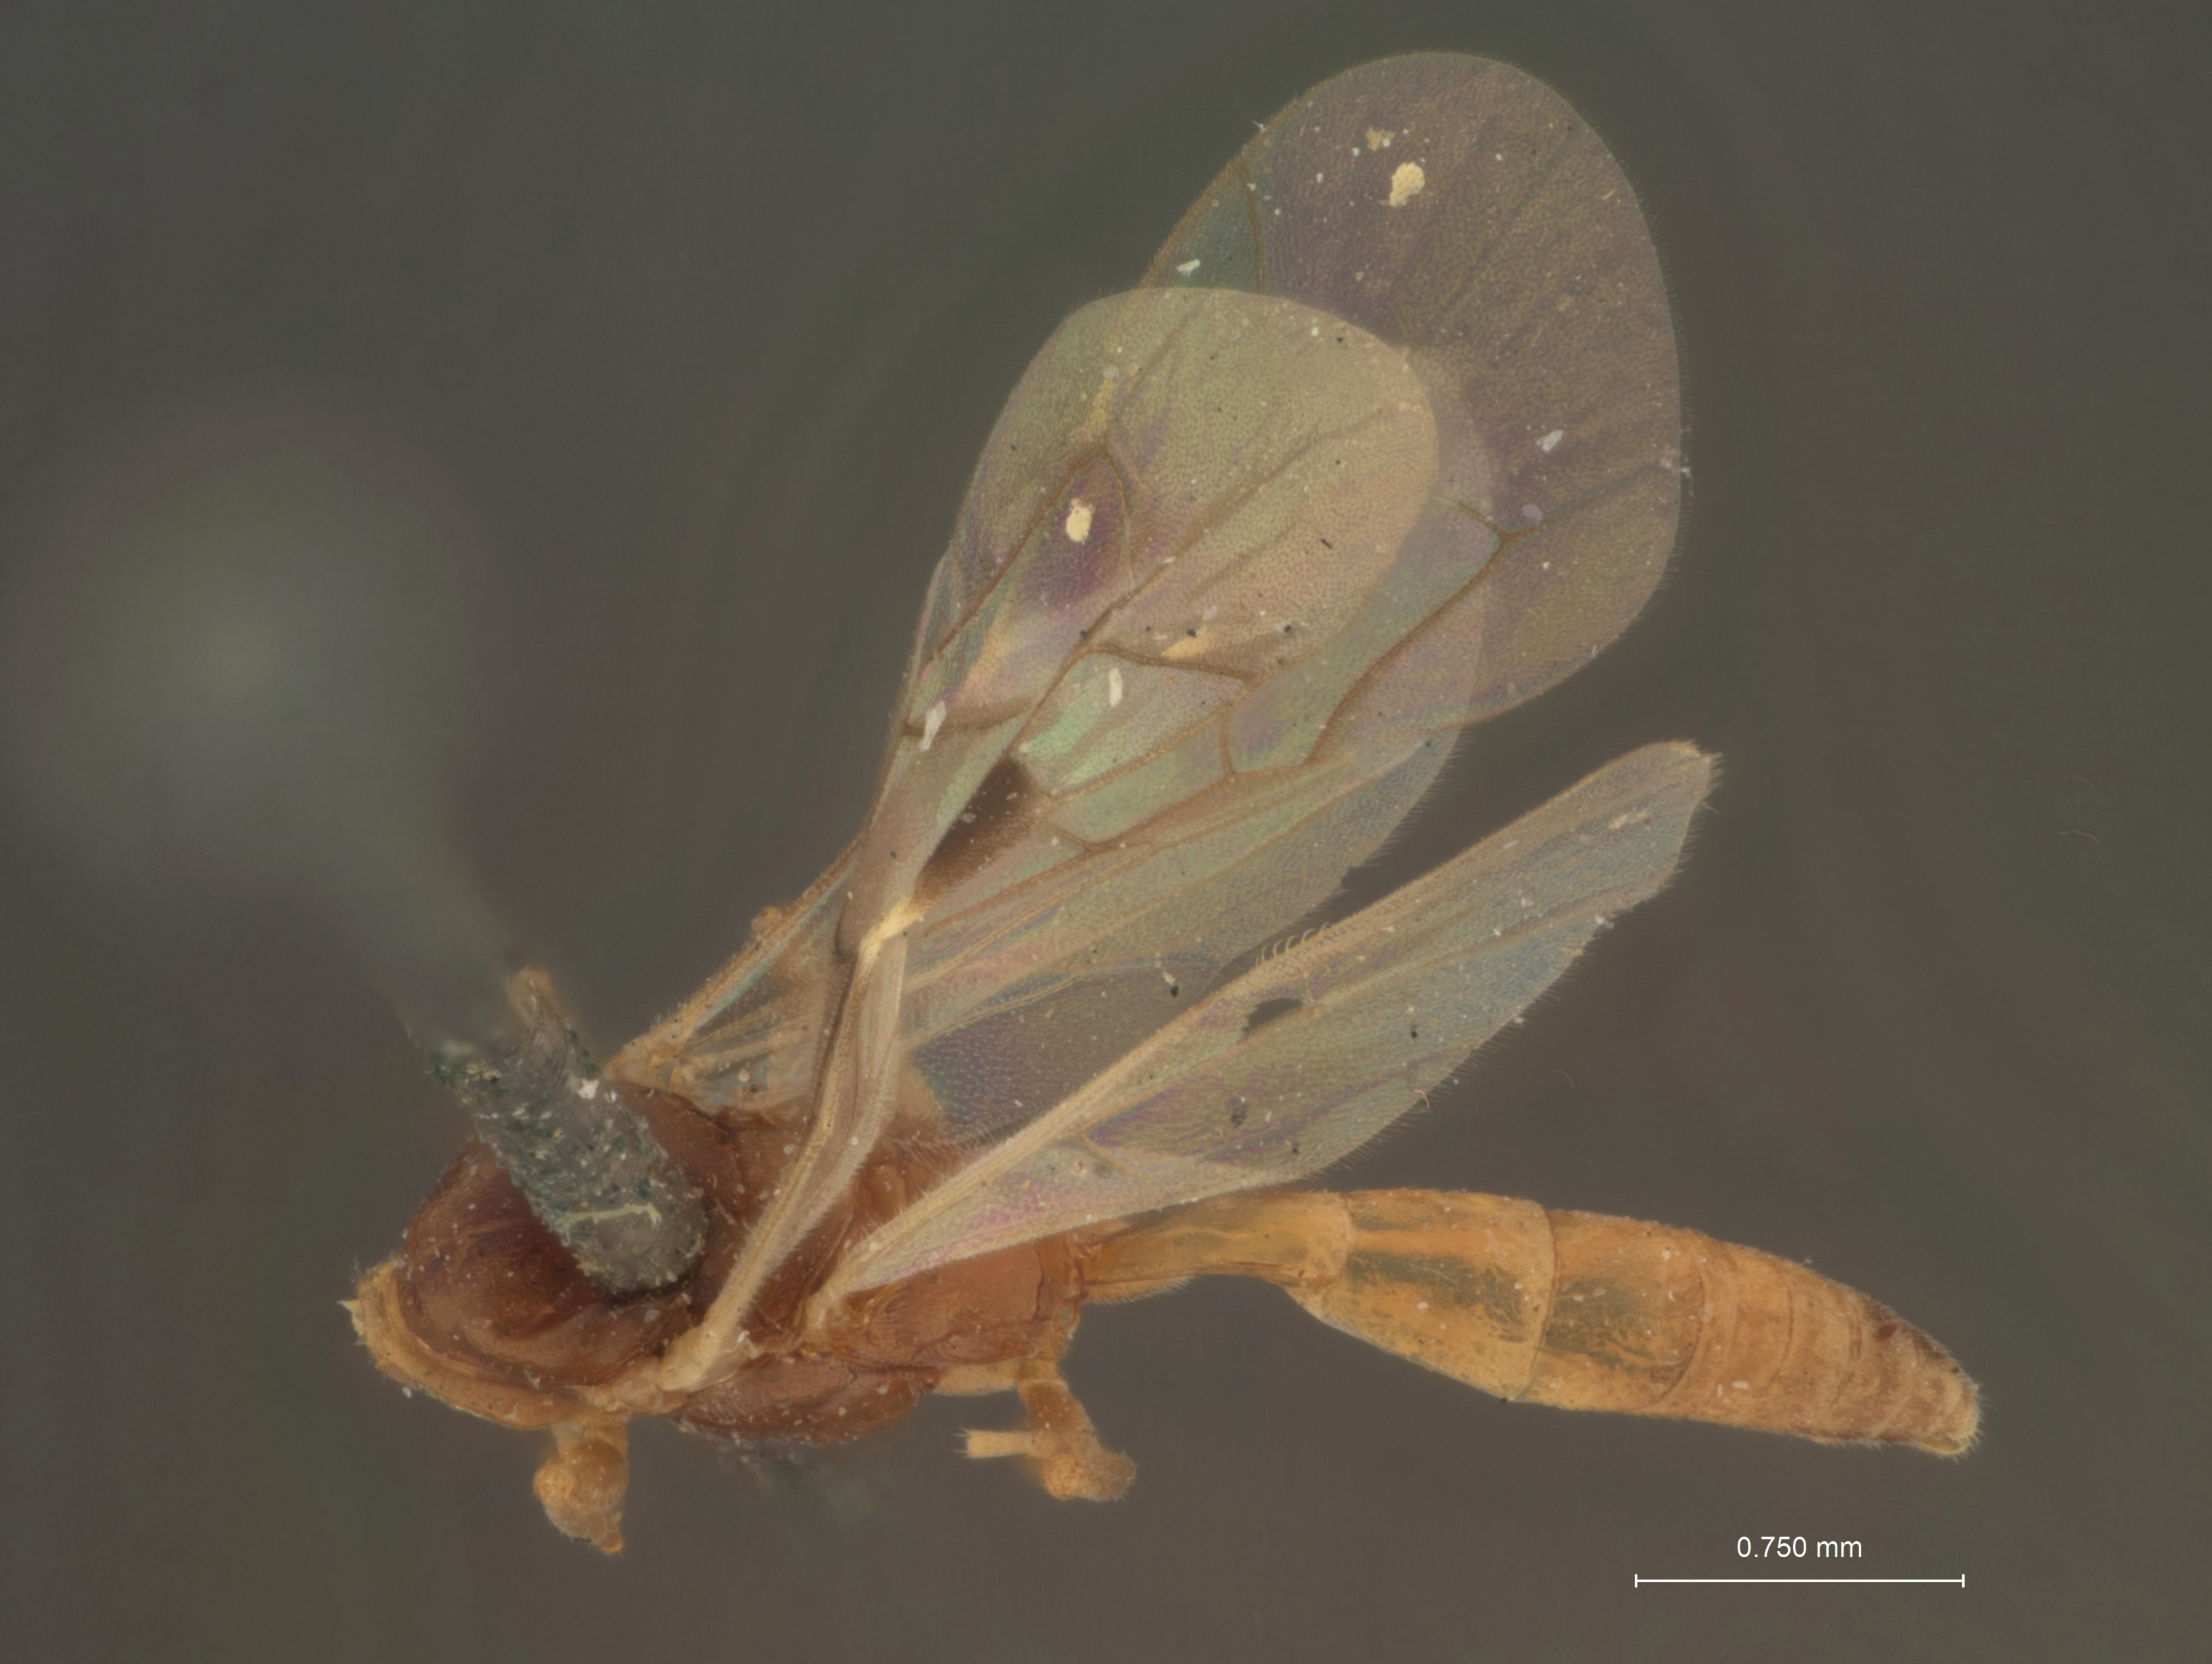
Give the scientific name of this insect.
Mesoleptus stigmaterus
